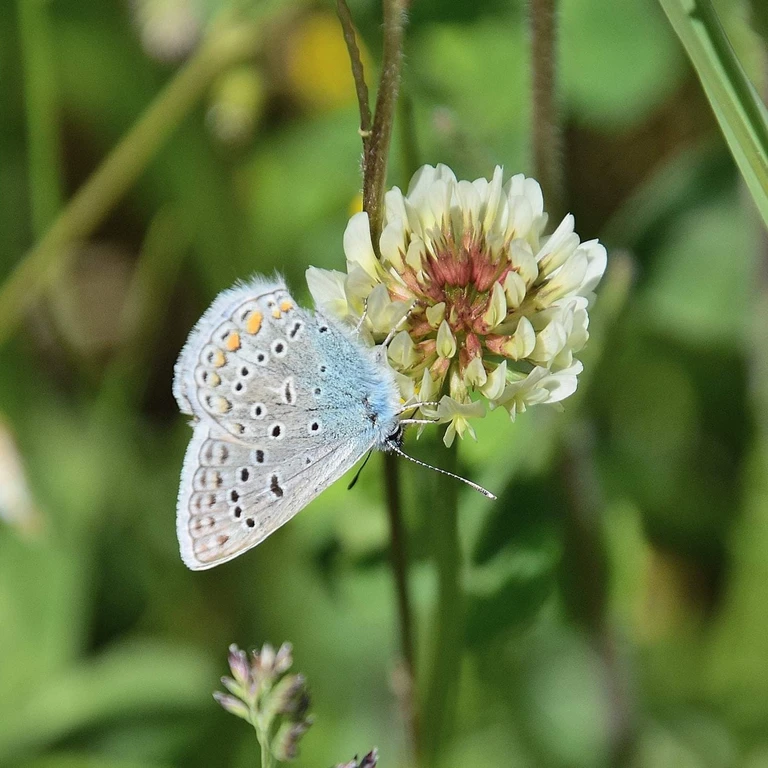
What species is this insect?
Polyommatus icarus
